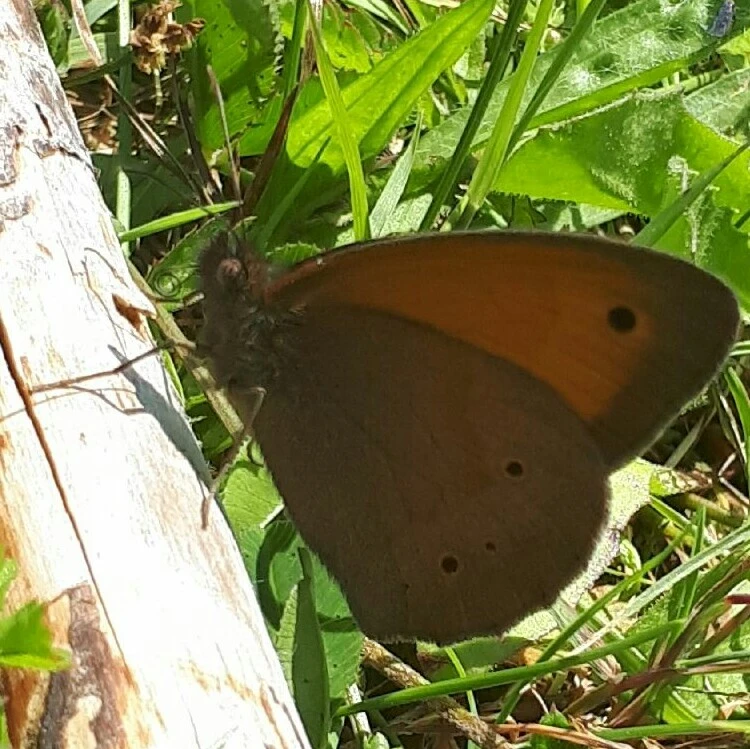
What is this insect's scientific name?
Maniola jurtina
